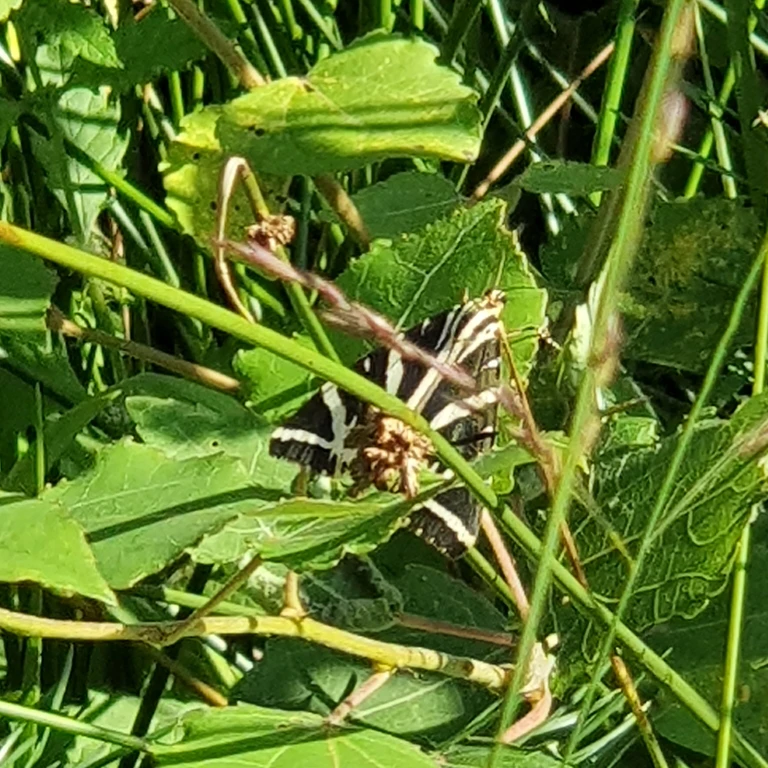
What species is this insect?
Euplagia quadripunctaria
